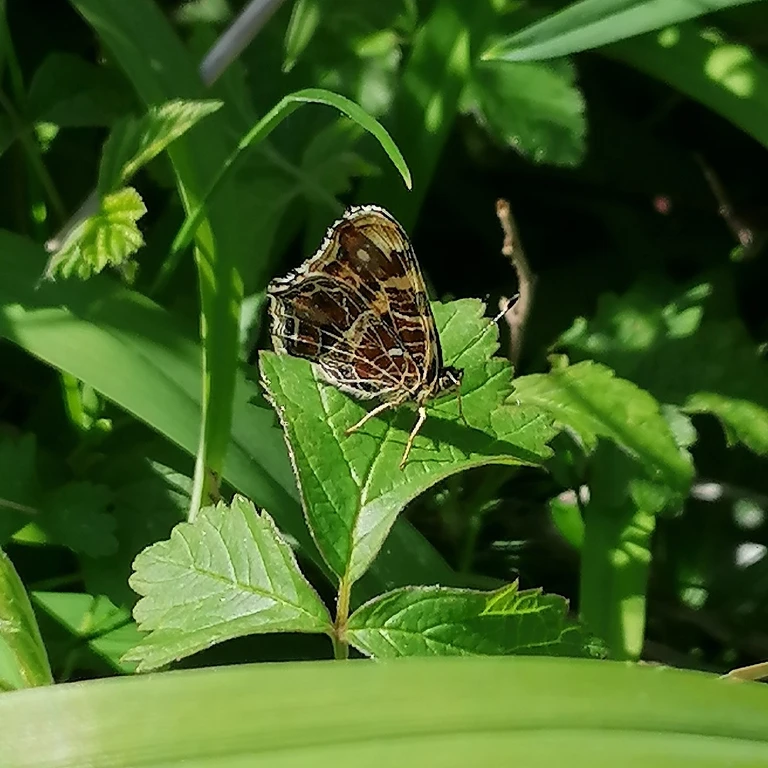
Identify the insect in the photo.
Araschnia levana
